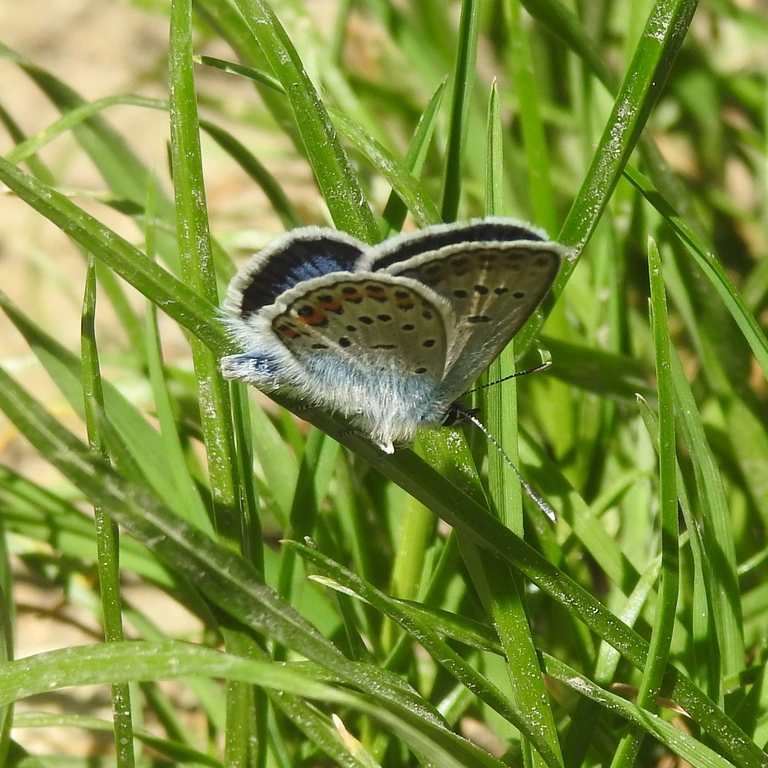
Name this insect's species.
Plebejus argus
